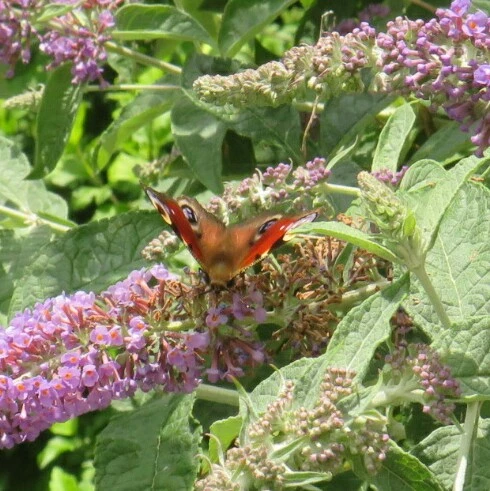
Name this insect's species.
Aglais io
